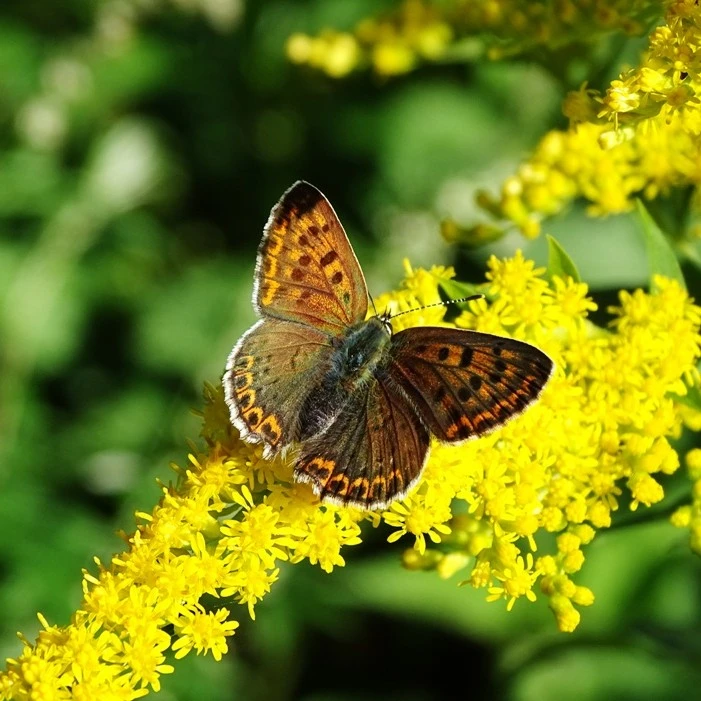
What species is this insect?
Lycaena tityrus (also Loweia tityrus)
